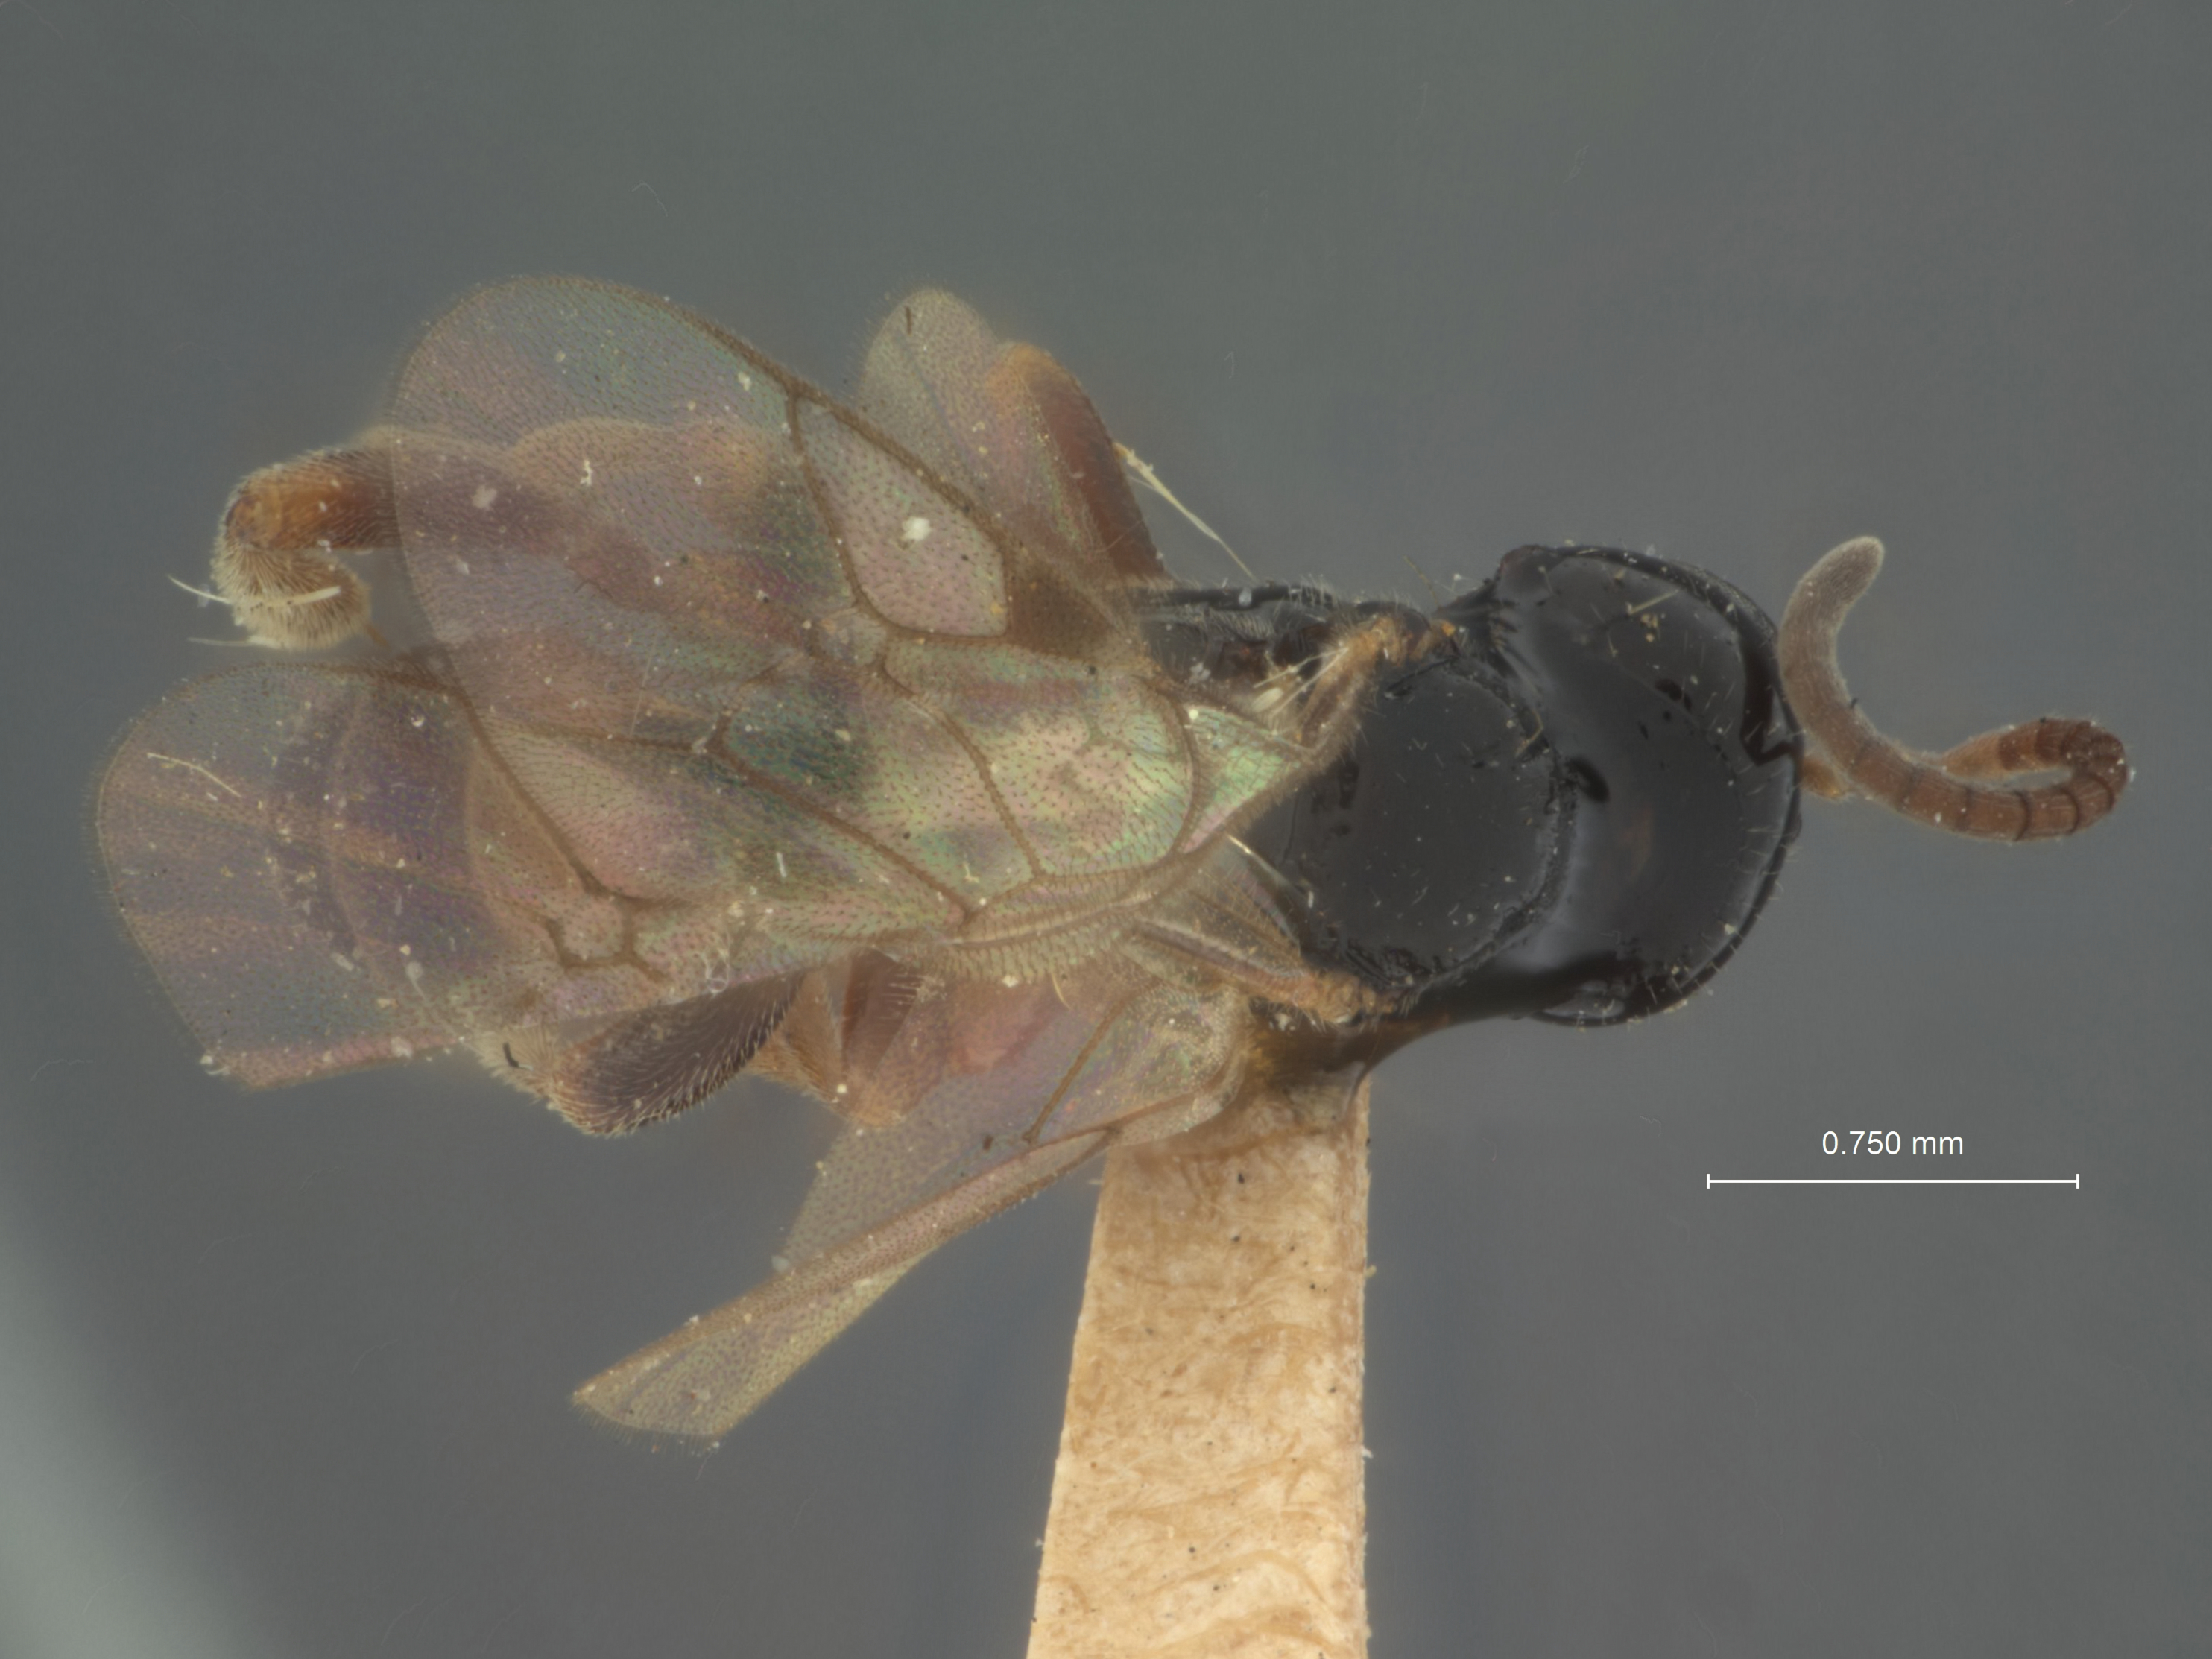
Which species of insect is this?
Phygadeuon laticinctus
